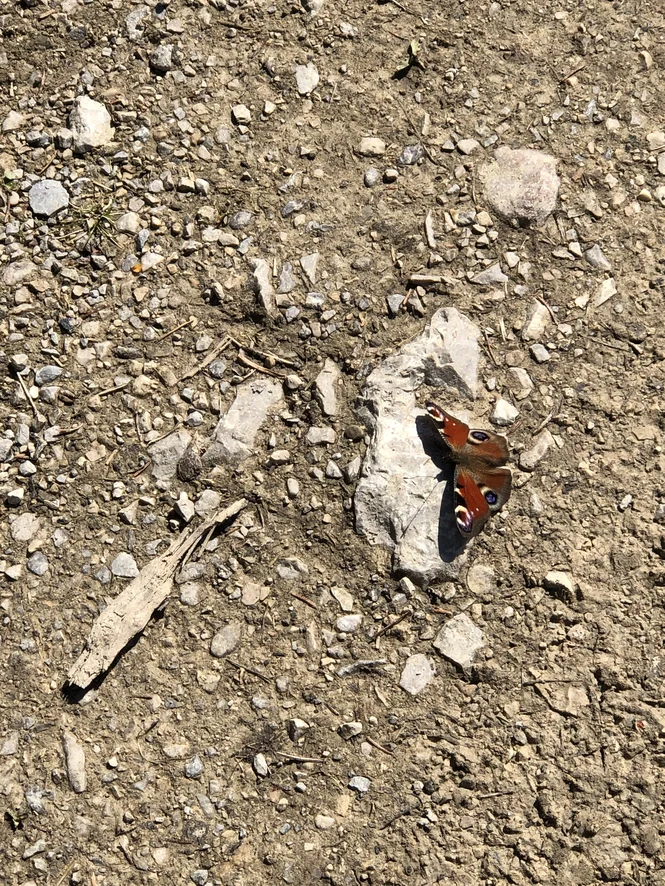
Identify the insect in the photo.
Aglais io
